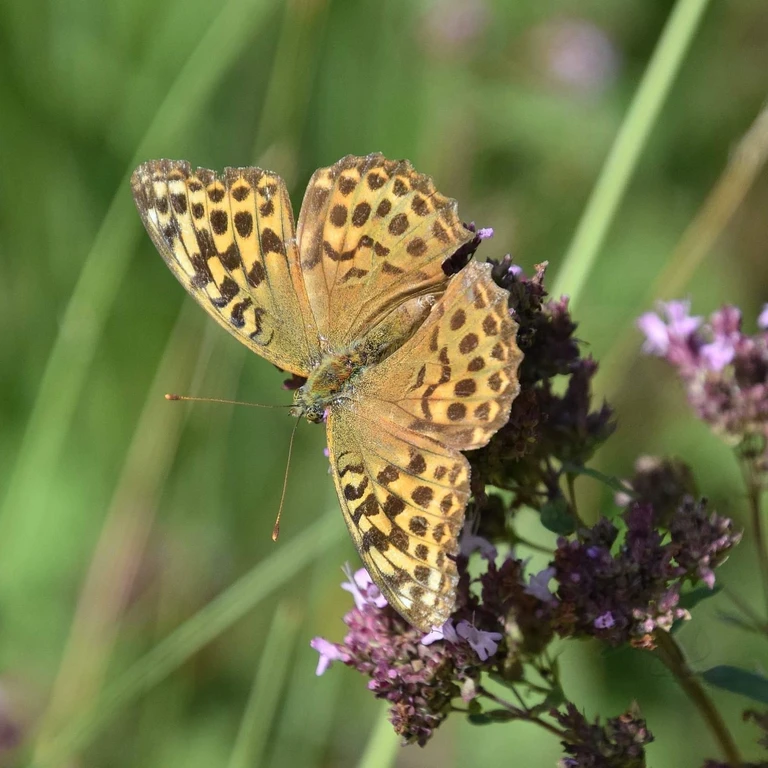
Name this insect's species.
Argynnis paphia
